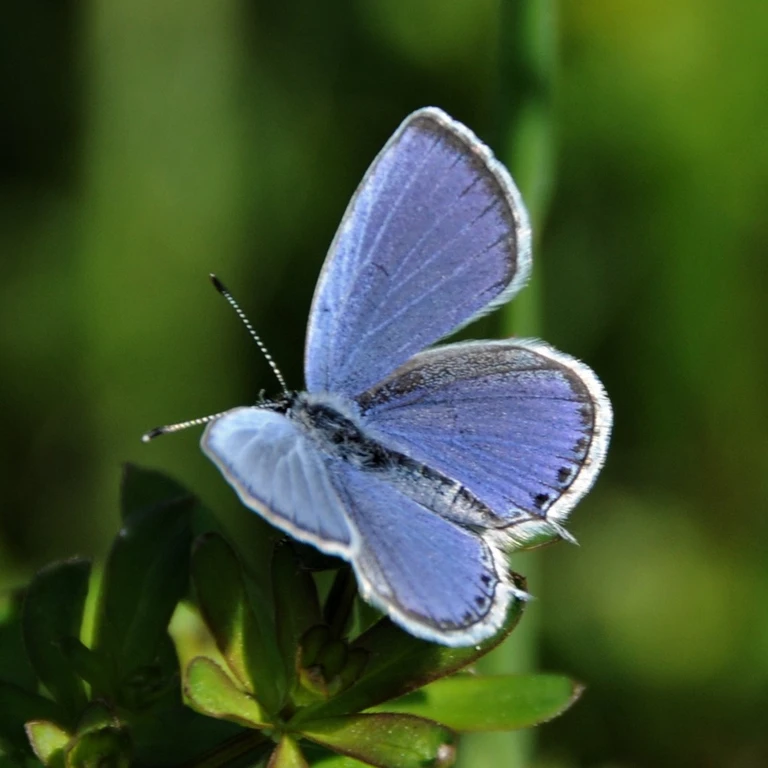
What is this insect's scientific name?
Cupido argiades (also Elkalyce argiades)
